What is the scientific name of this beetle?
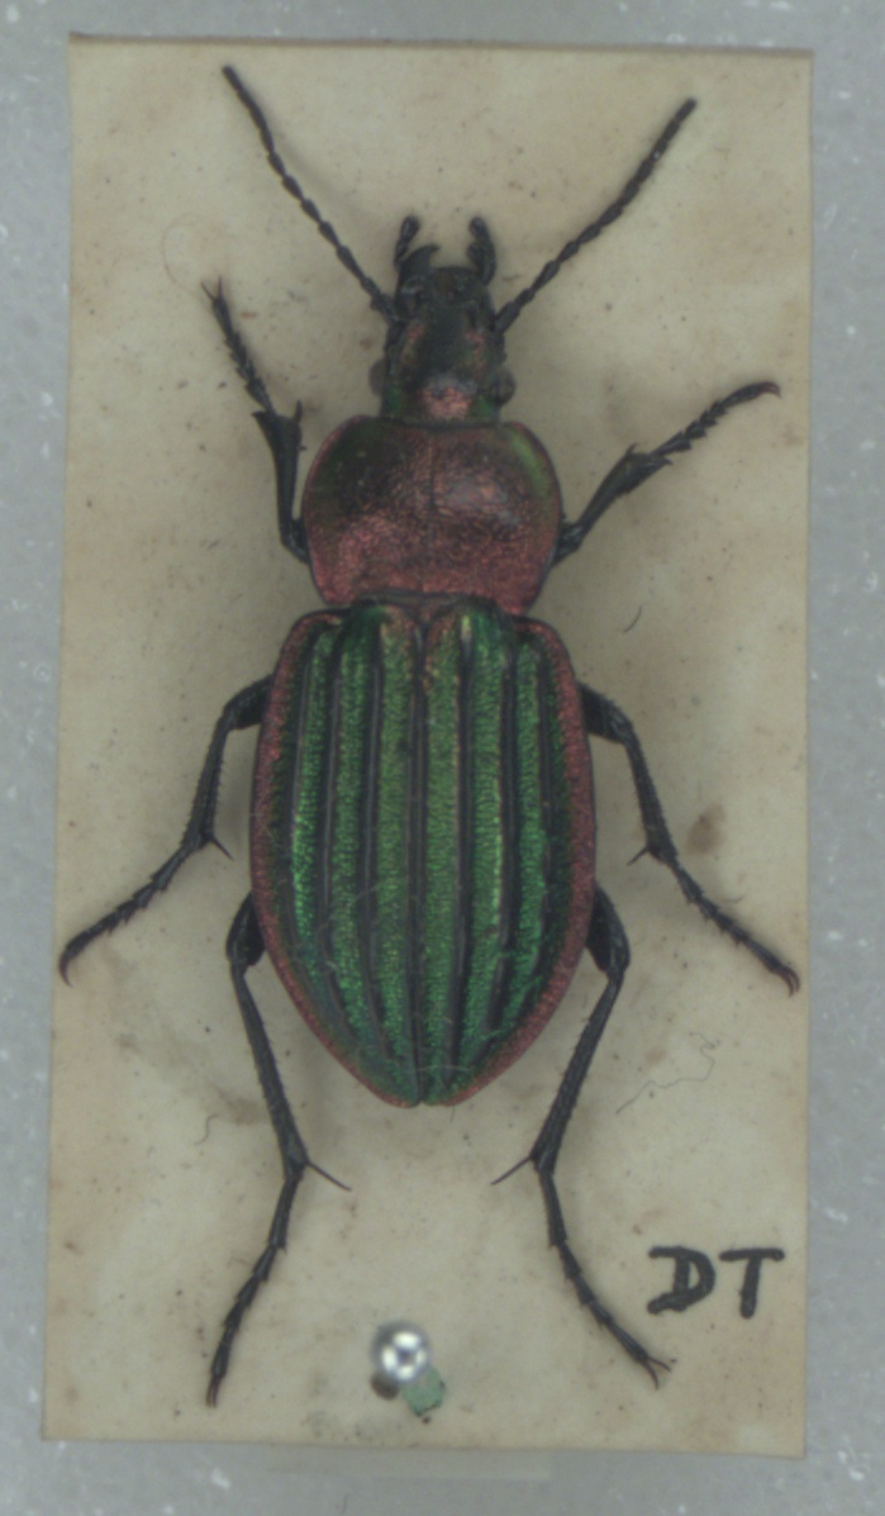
Carabus nitens
